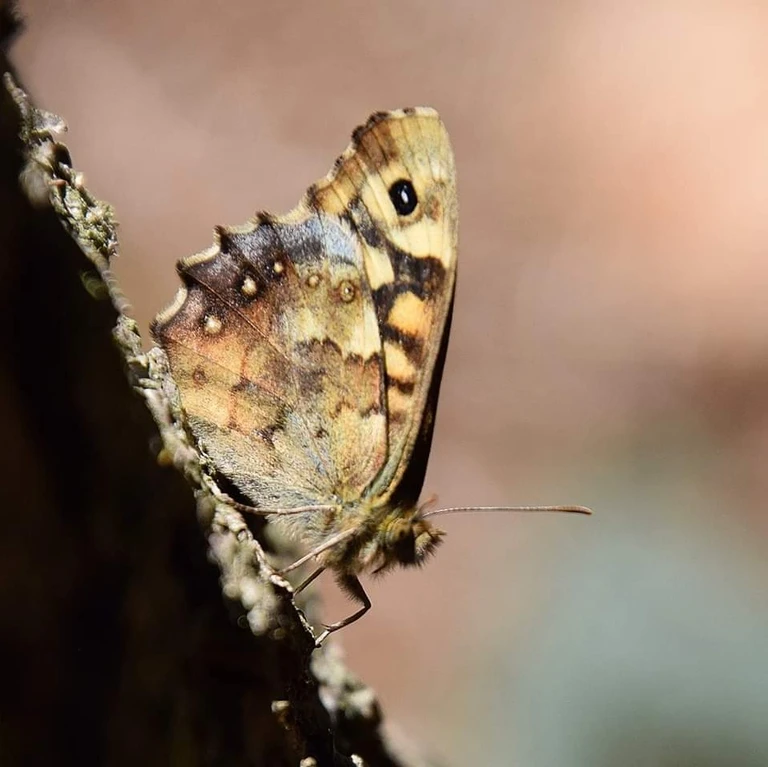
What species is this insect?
Pararge aegeria
